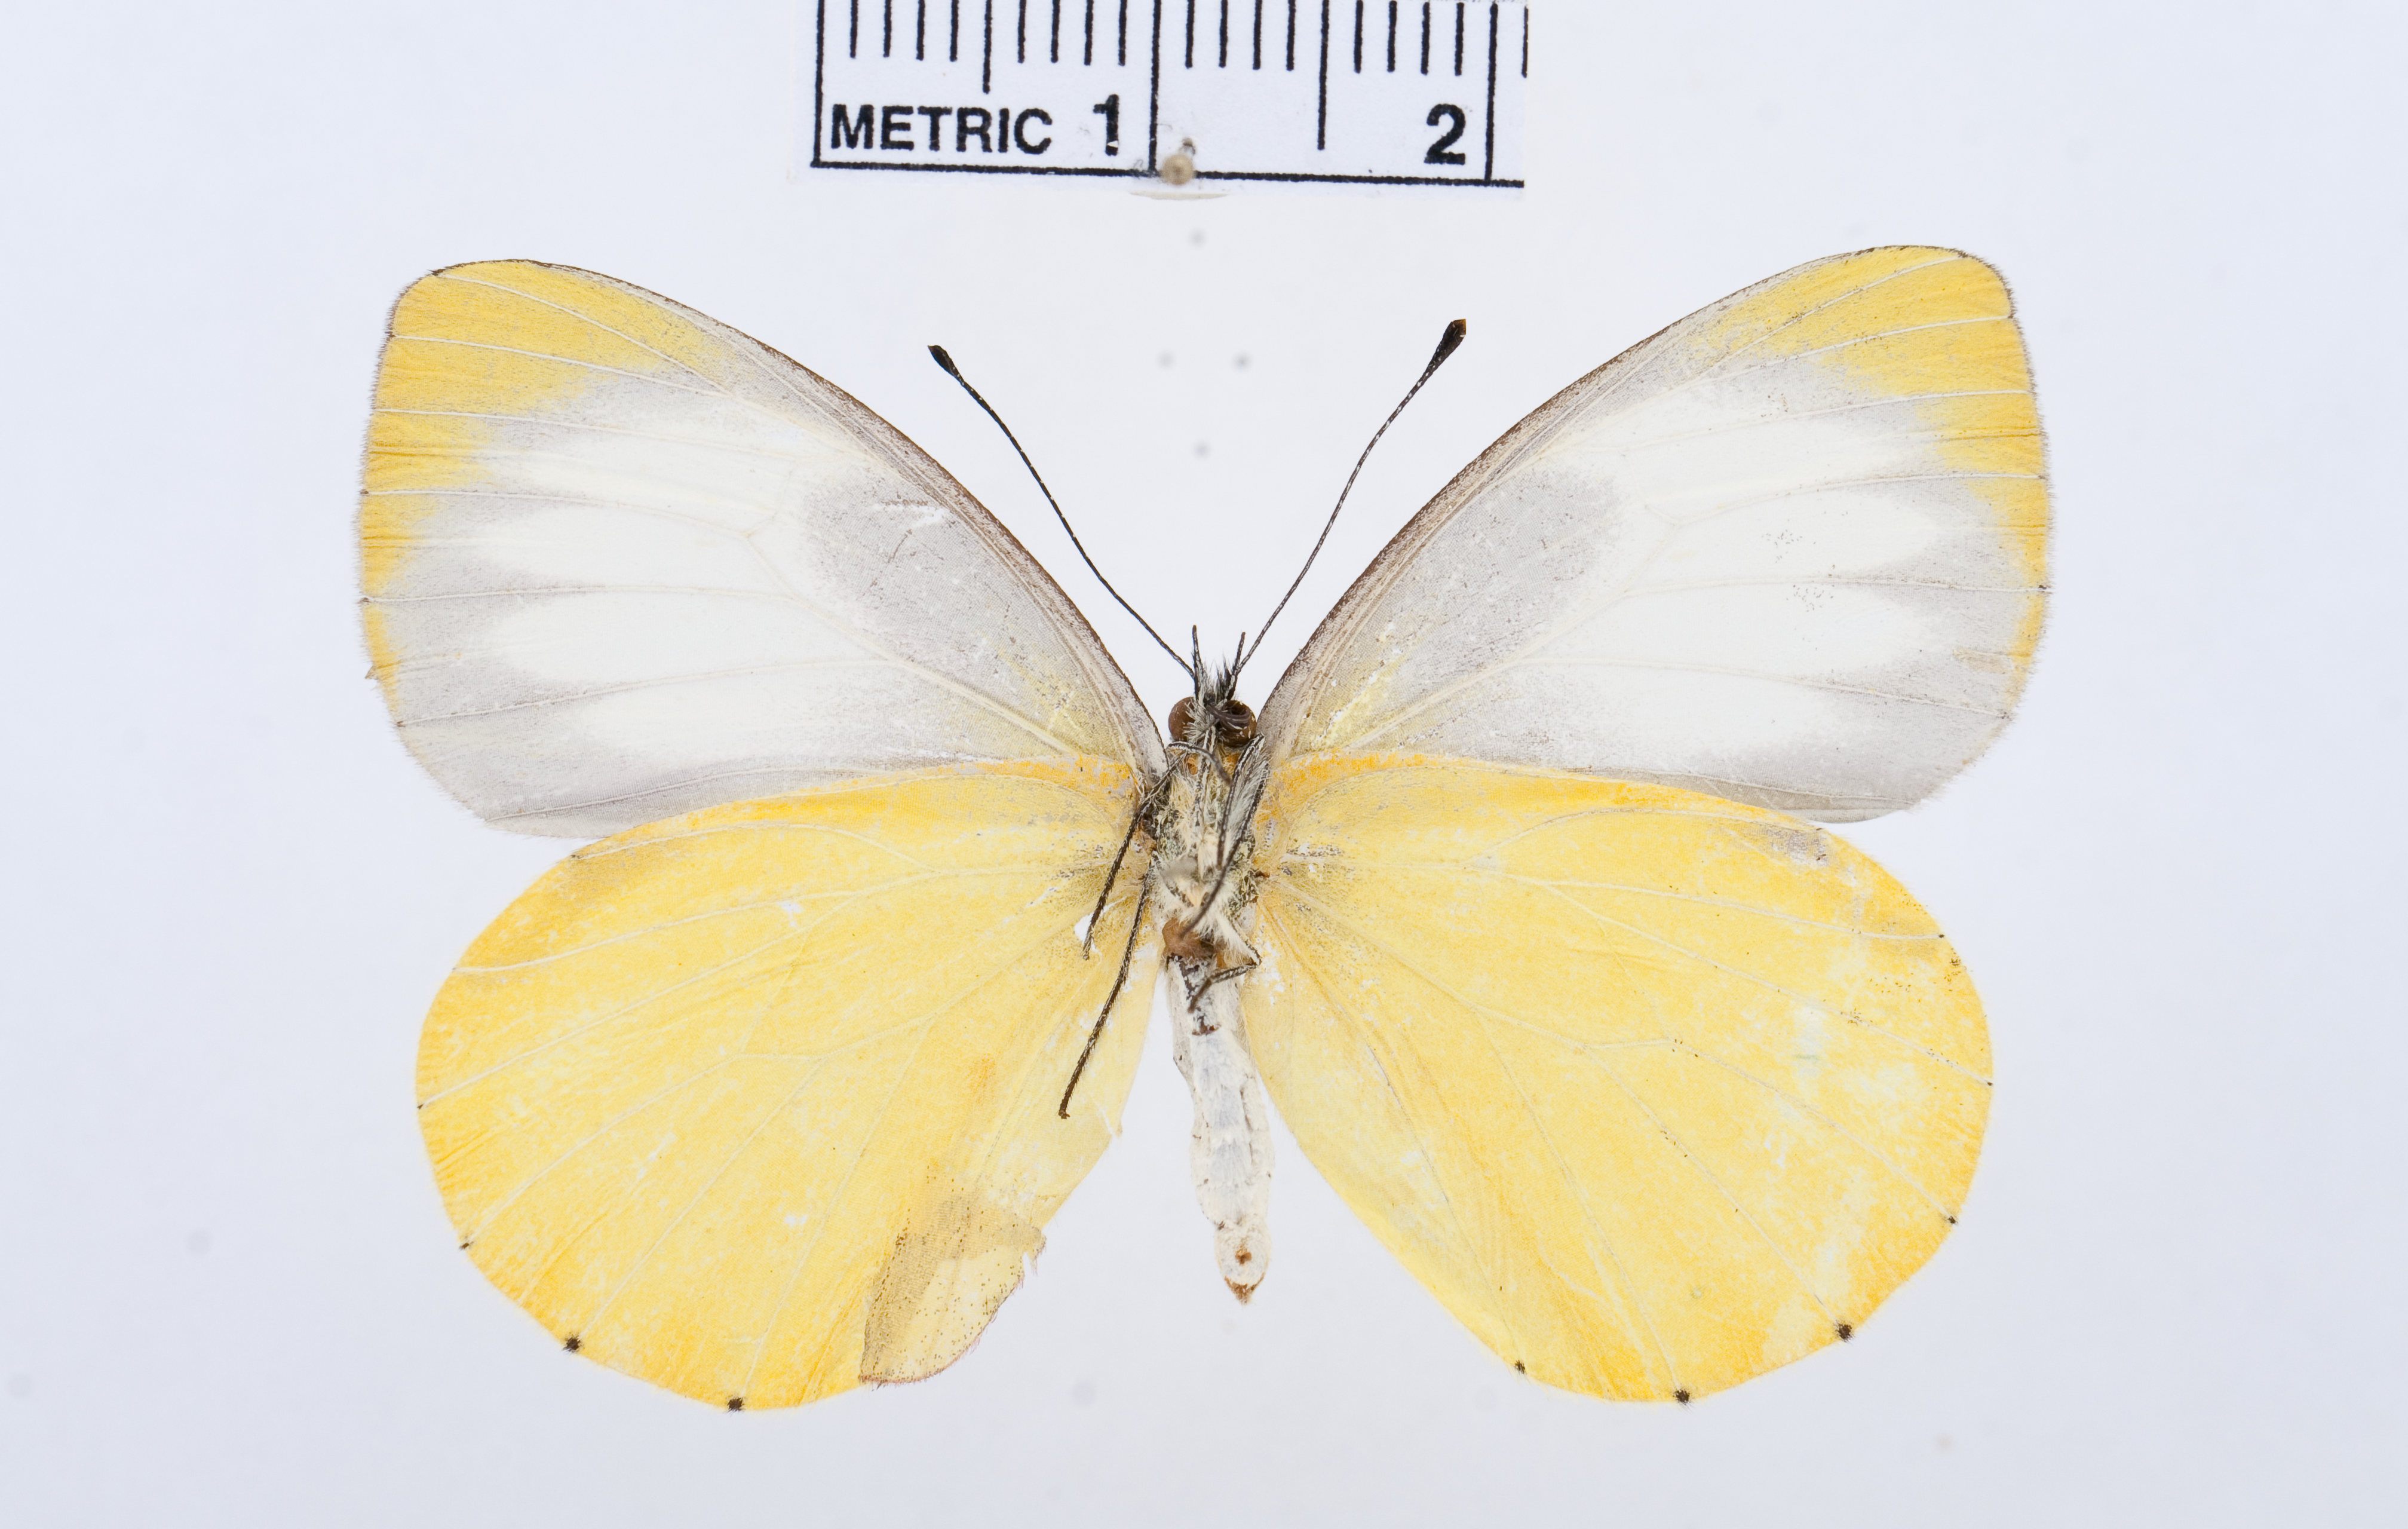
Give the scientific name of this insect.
Mylothris jacksoni
